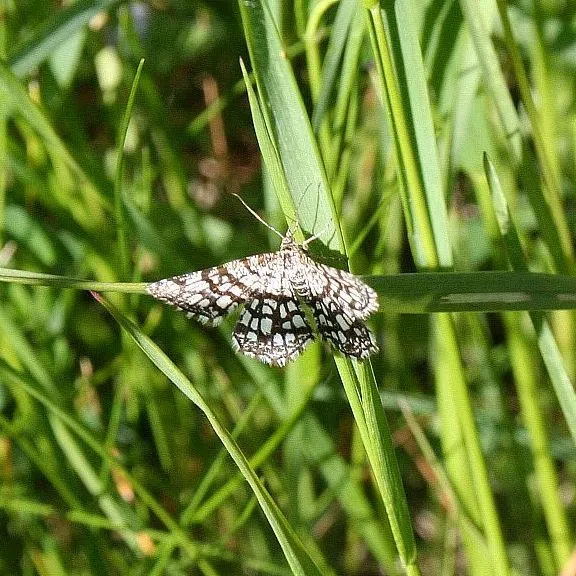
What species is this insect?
Chiasmia clathrata
